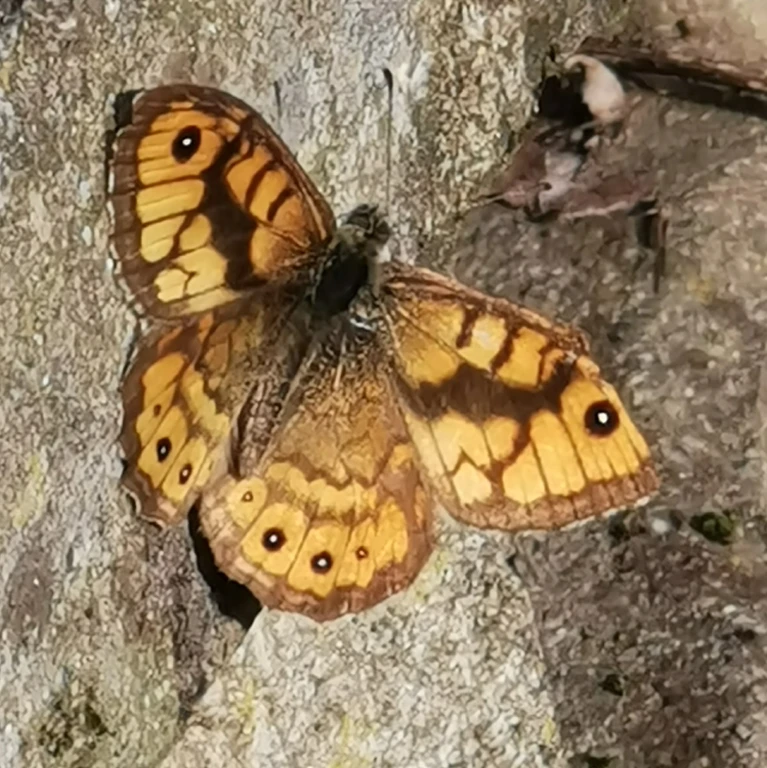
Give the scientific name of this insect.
Lasiommata megera (also Pararge megera)
